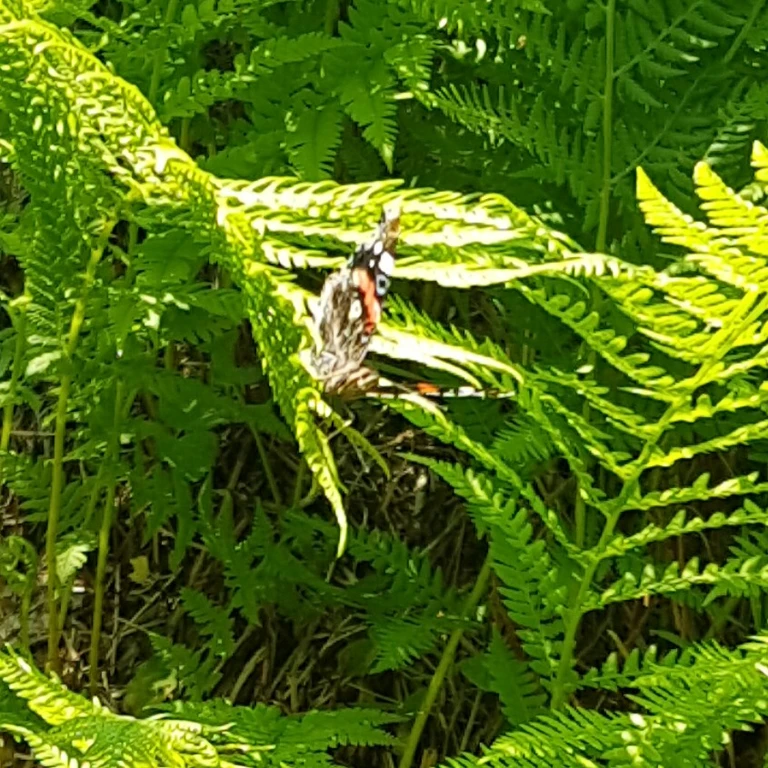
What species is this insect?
Vanessa atalanta
